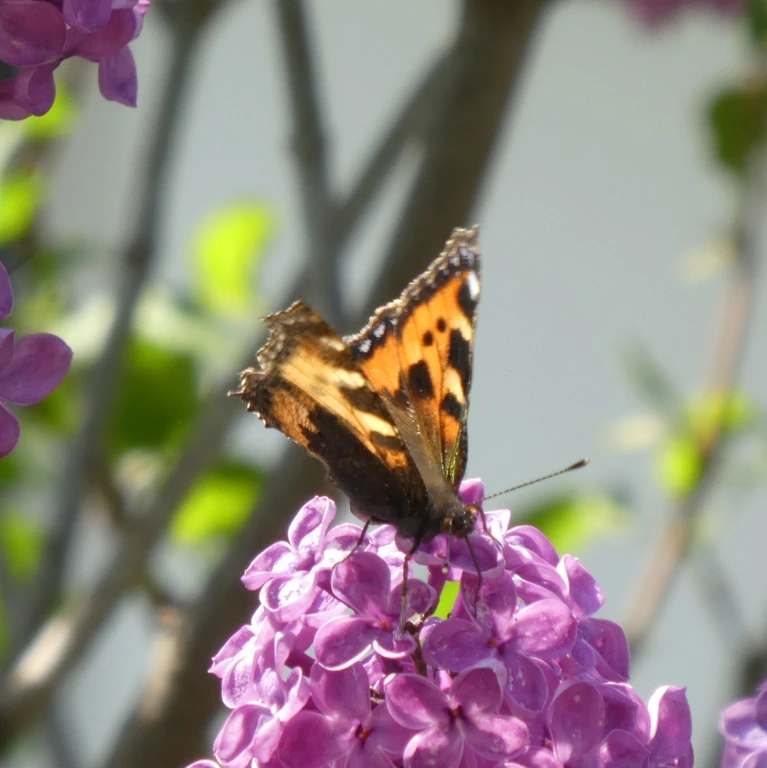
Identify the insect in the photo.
Aglais urticae
